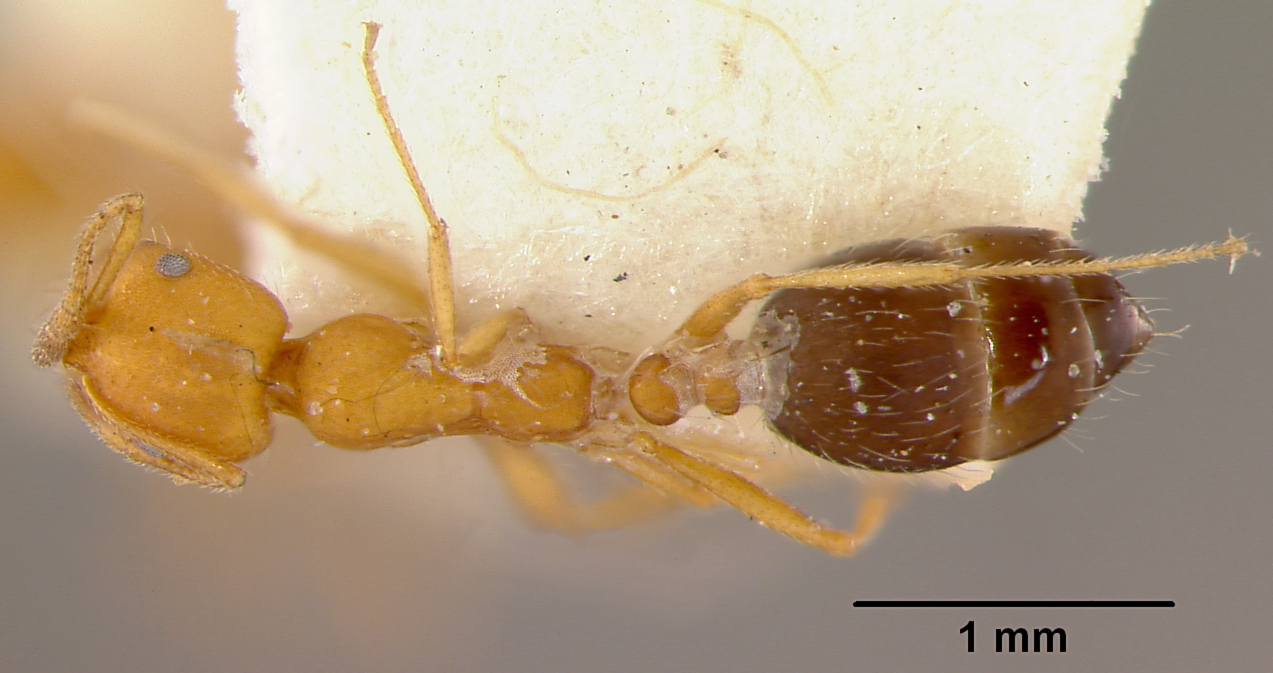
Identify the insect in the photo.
Monomorium bicolor
